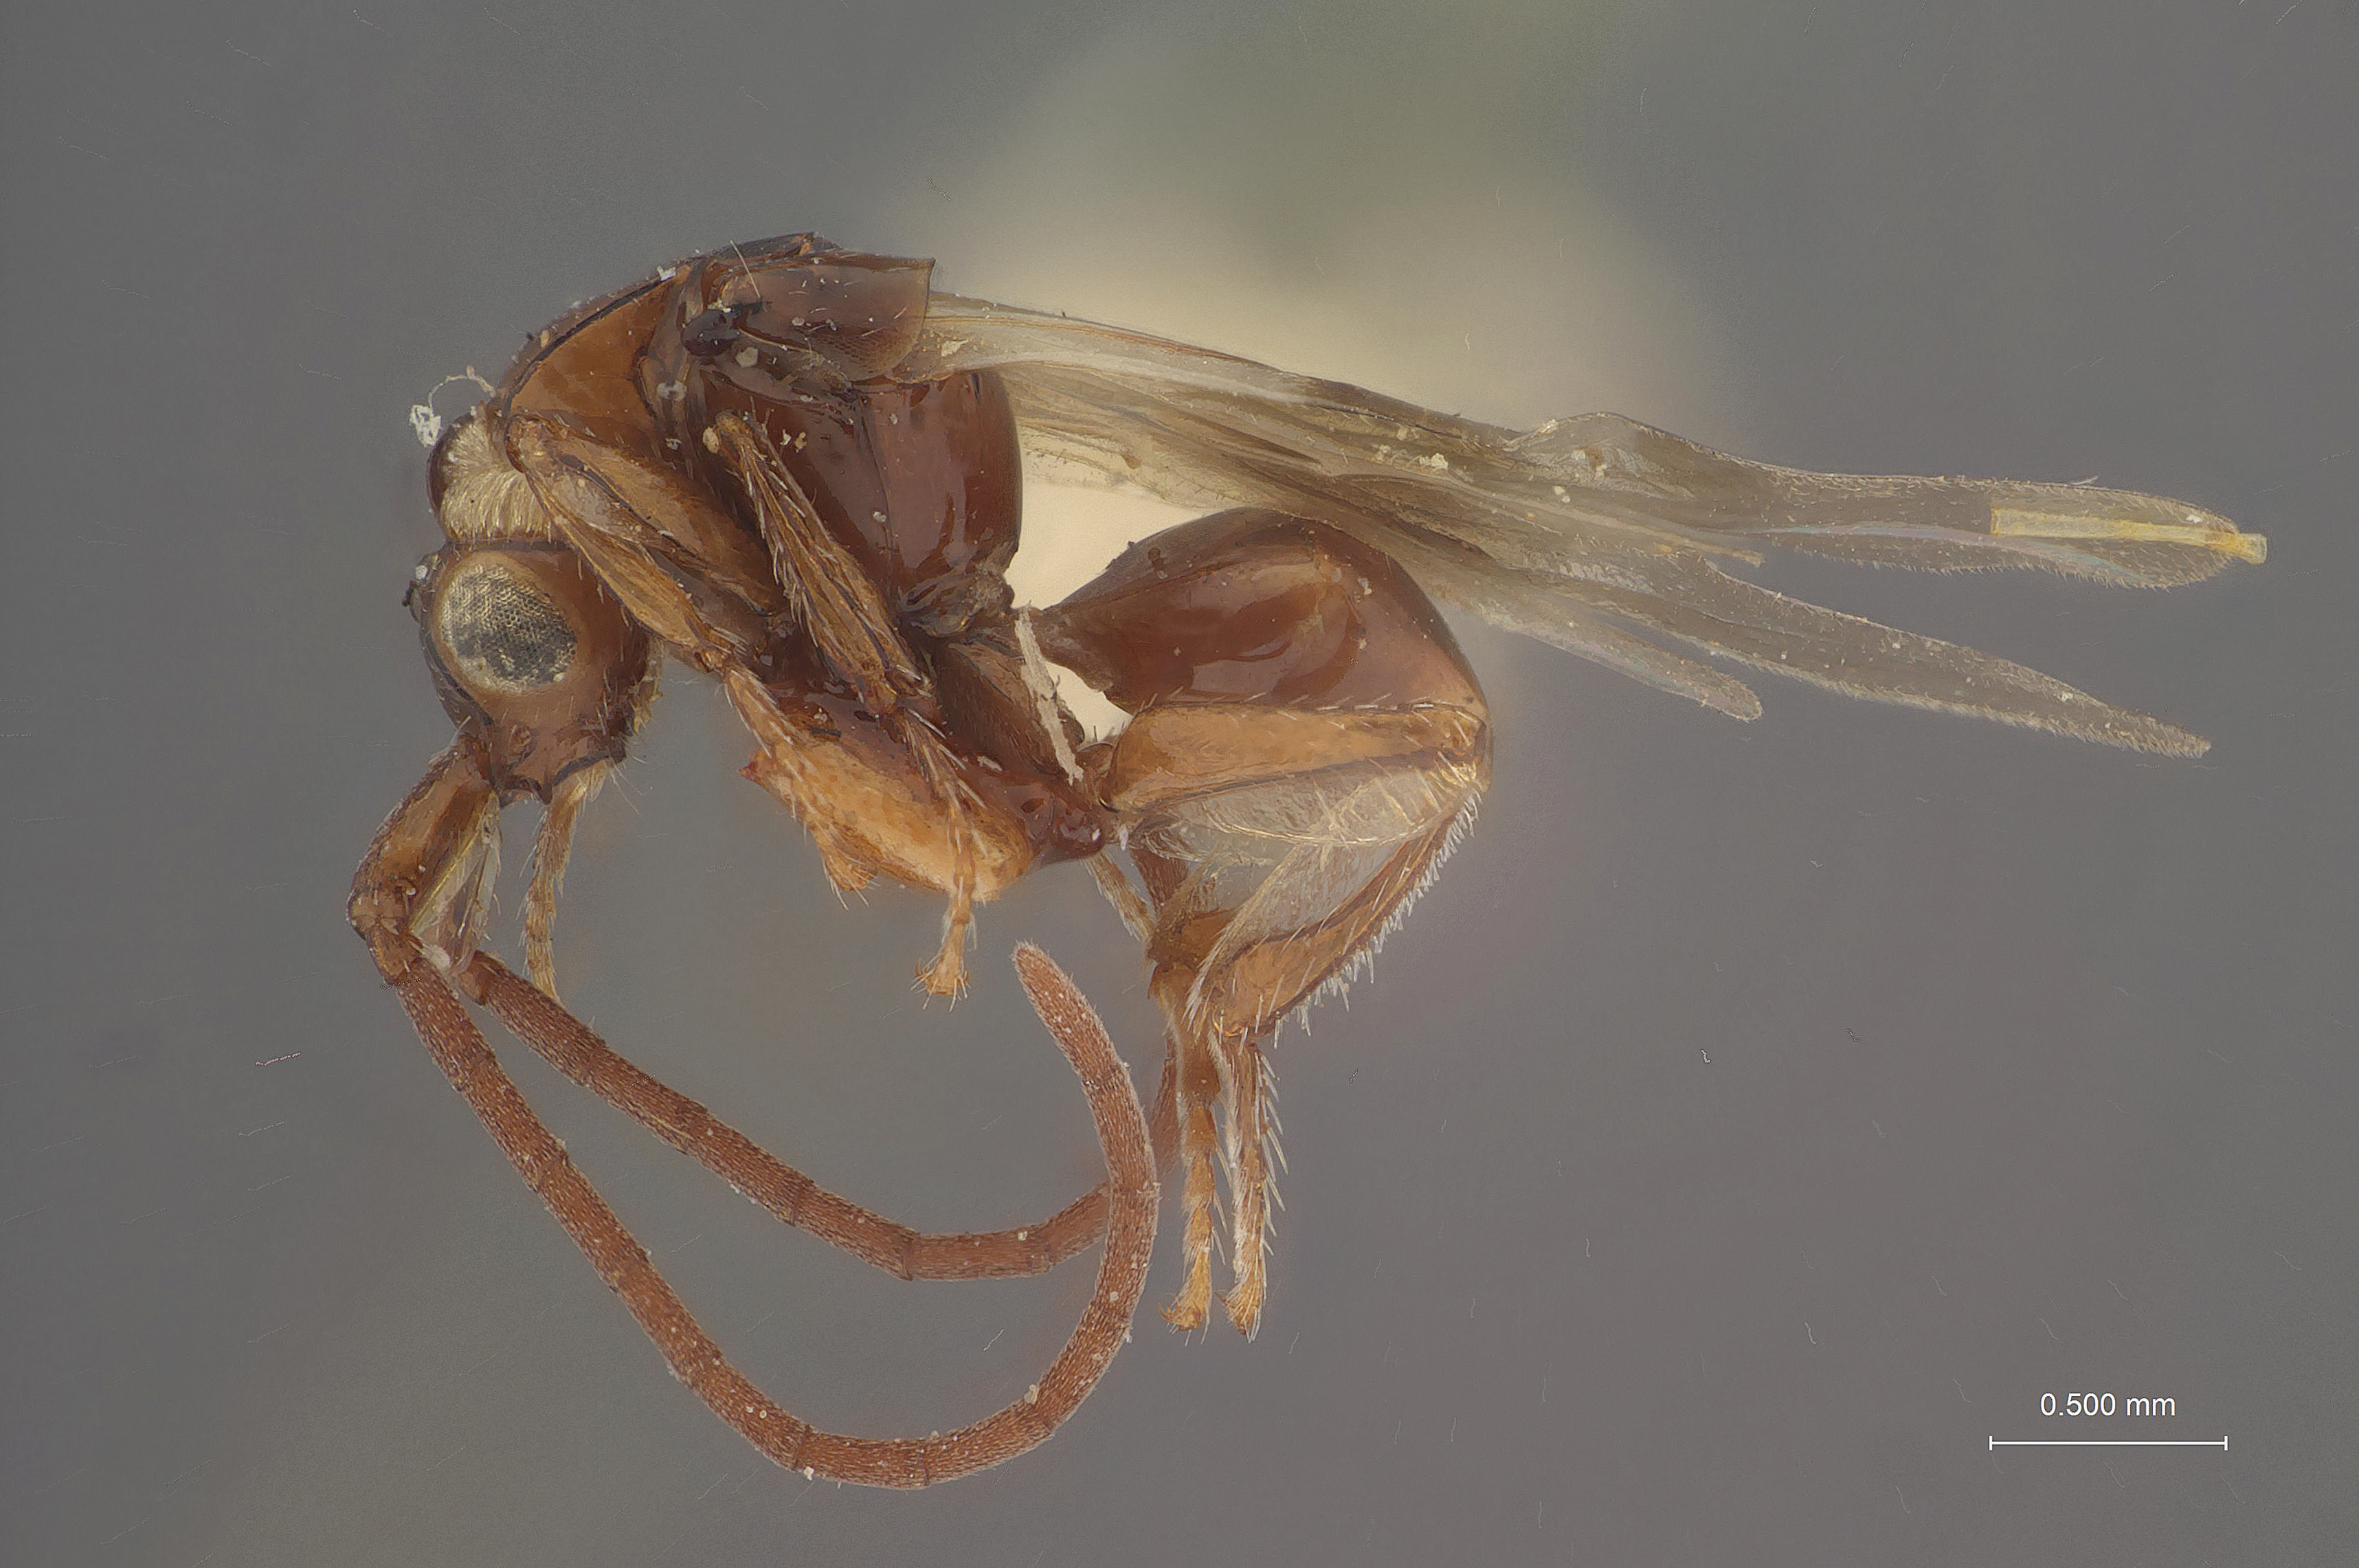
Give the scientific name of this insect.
Loboscelidea collaris
